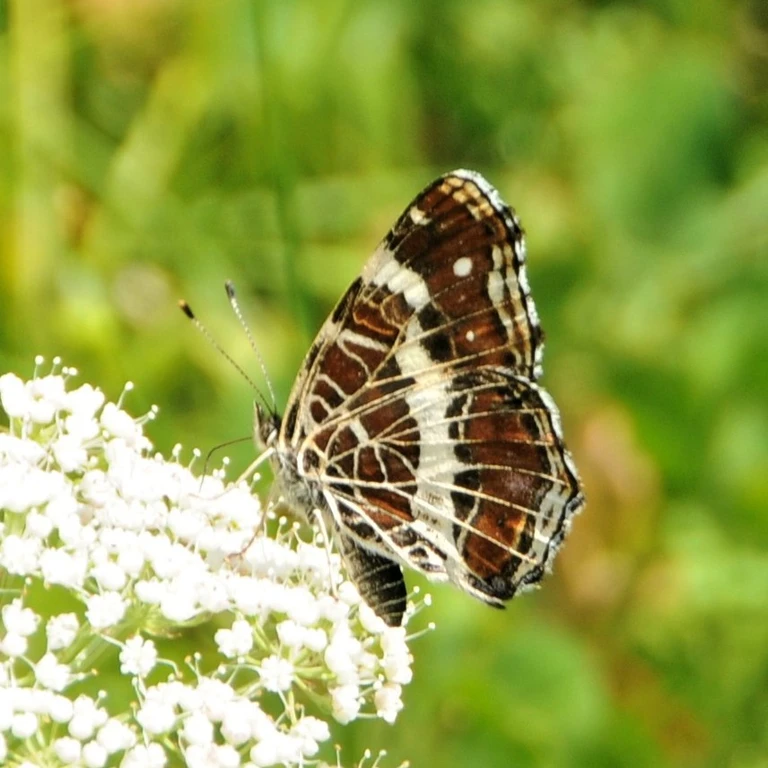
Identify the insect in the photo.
Araschnia levana
